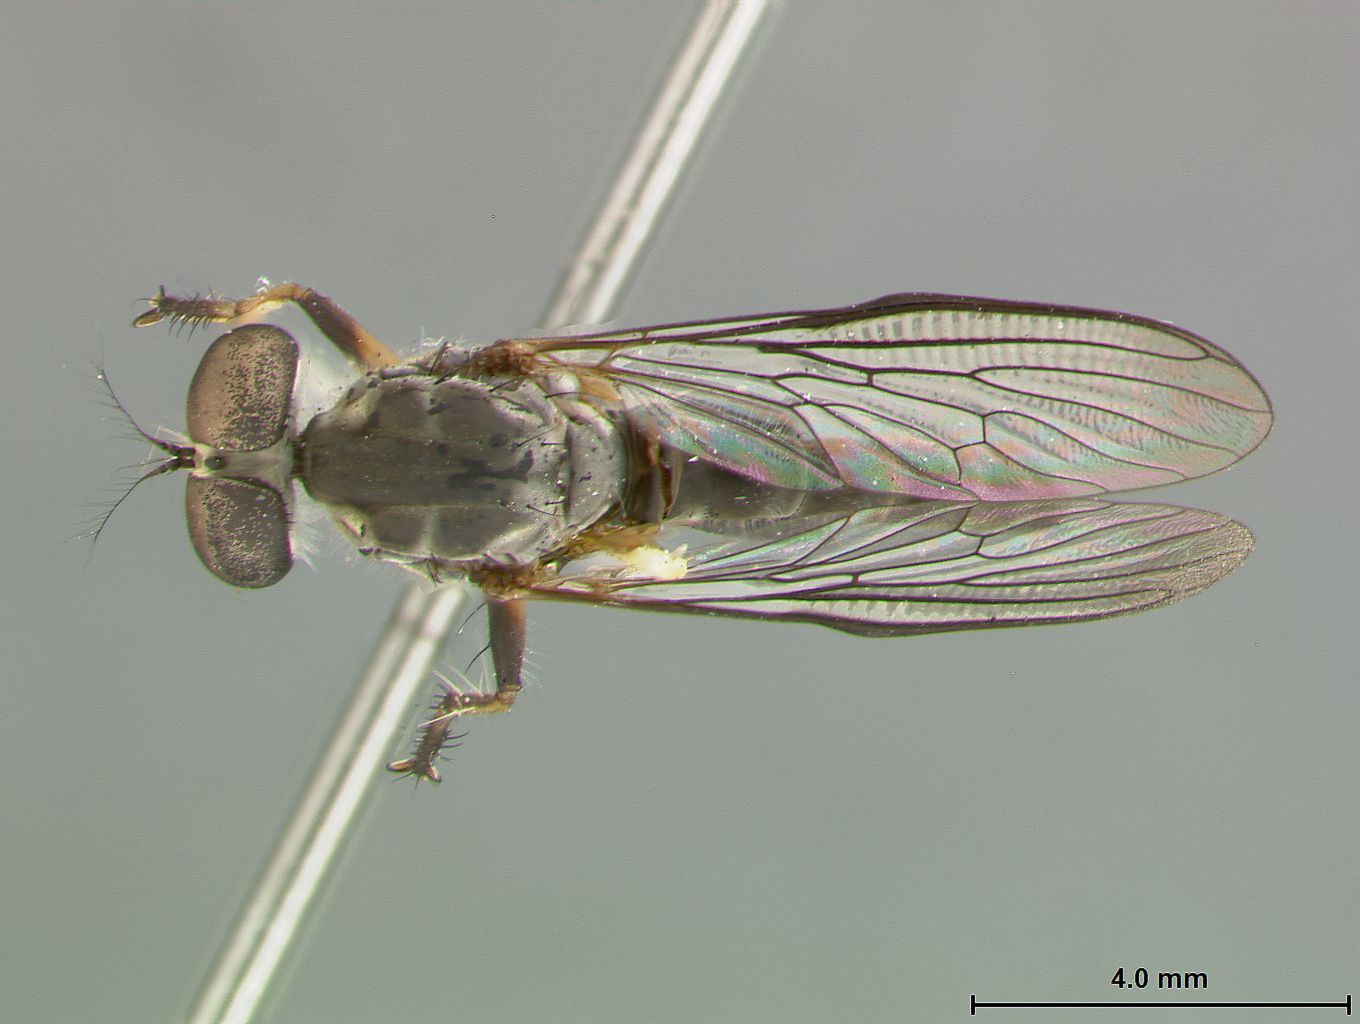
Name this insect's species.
Ommatius alexanderi
